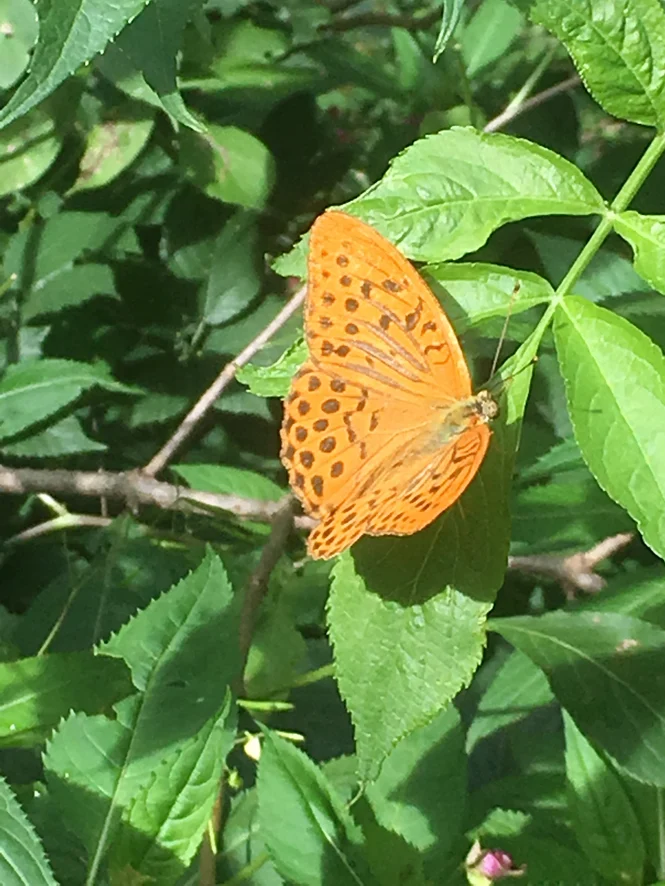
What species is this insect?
Argynnis paphia
